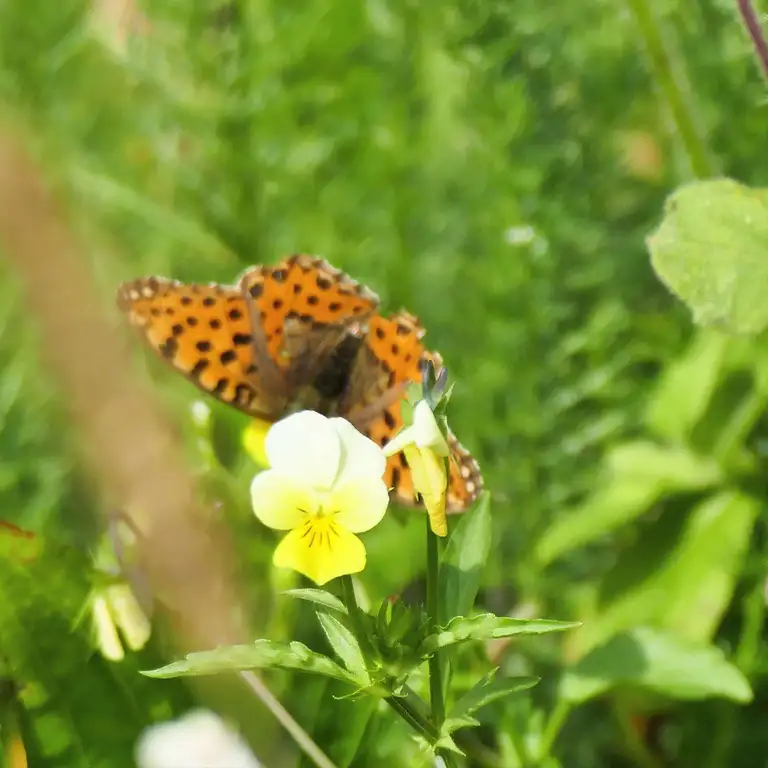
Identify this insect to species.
Issoria lathonia
